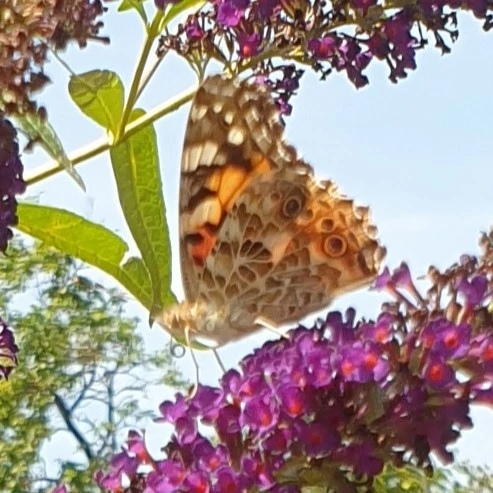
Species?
Vanessa cardui
